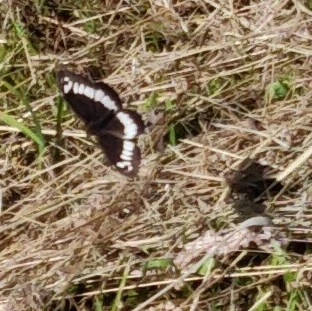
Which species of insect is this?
Brintesia circe
